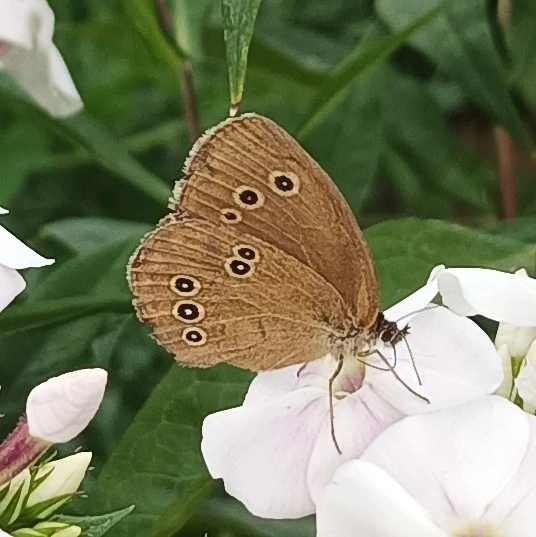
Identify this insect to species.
Aphantopus hyperantus
